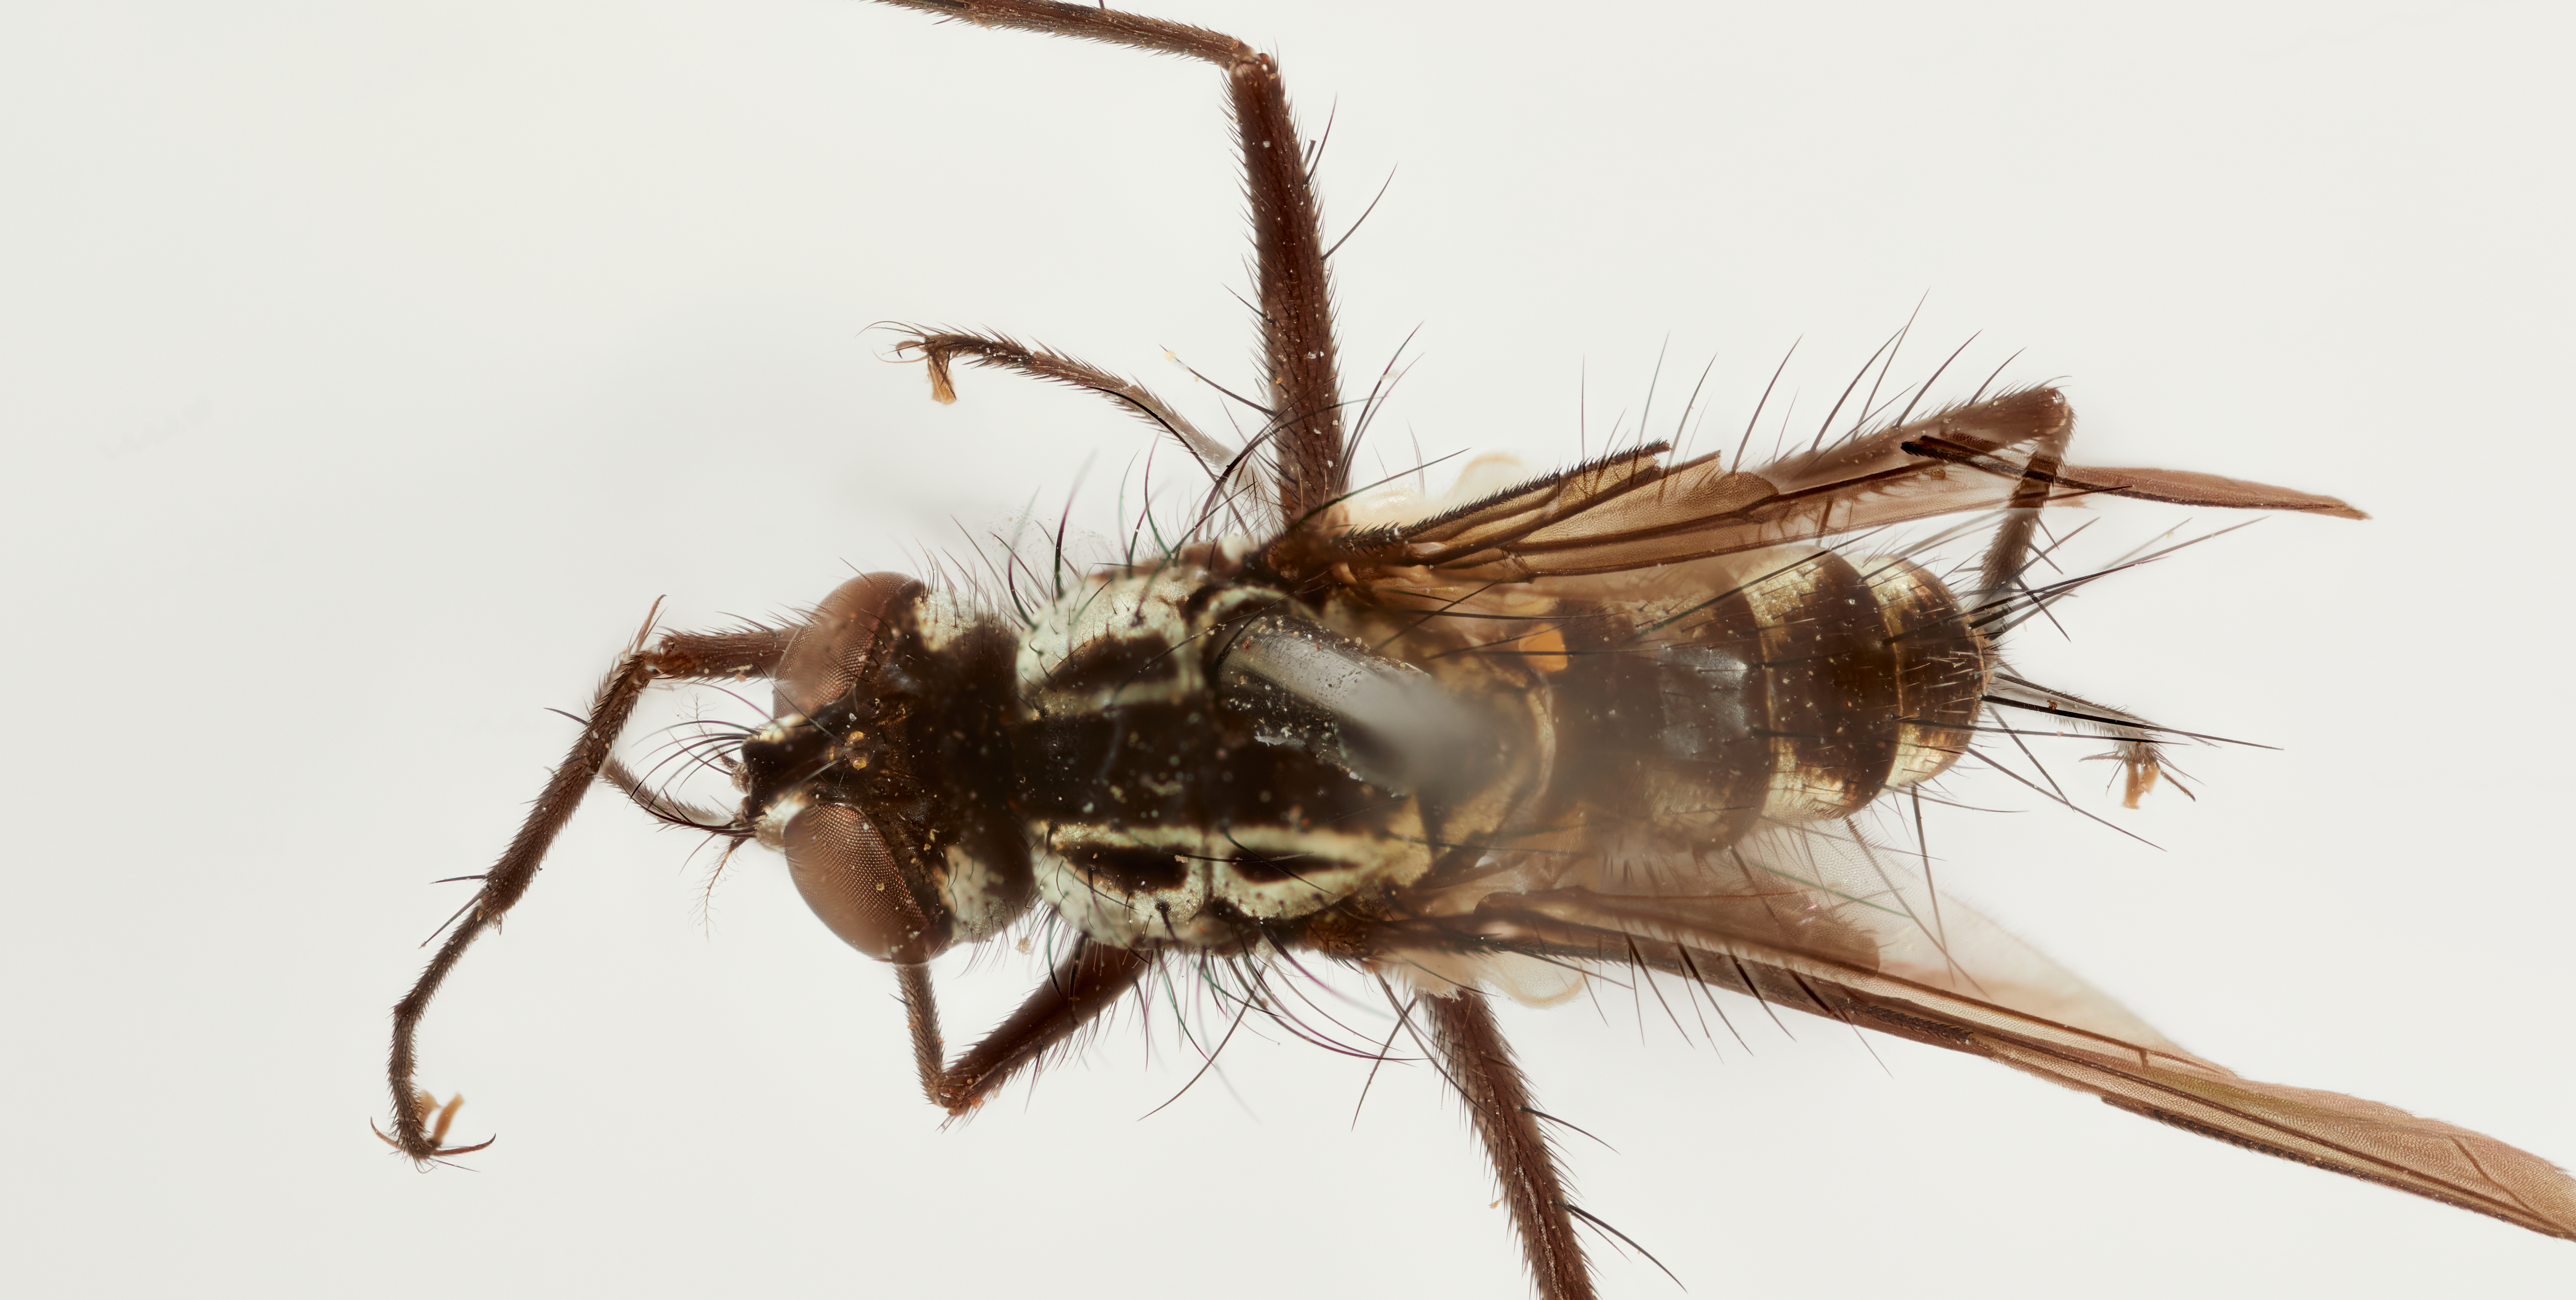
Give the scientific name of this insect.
Leptodexia gracilis
